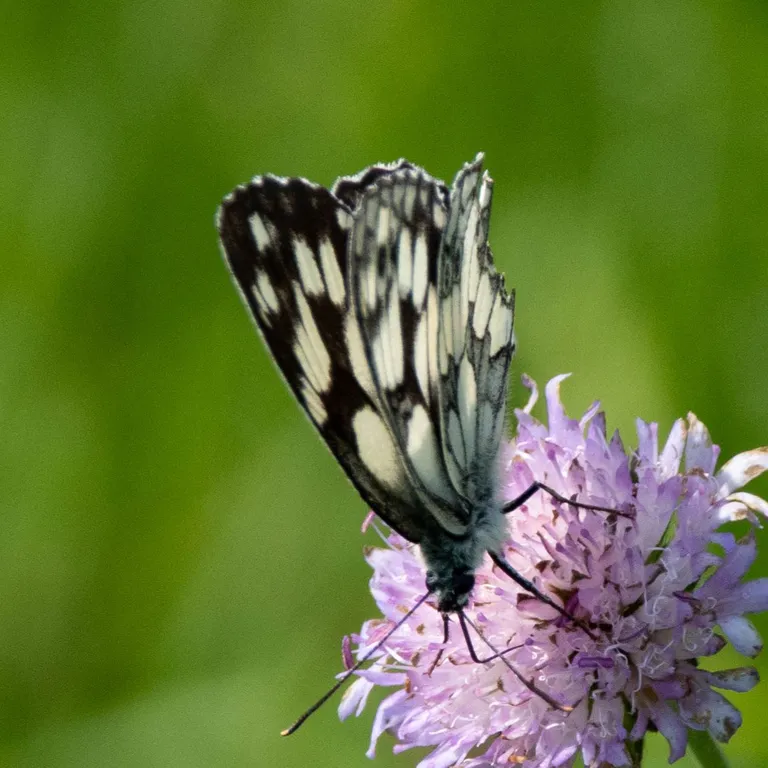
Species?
Melanargia galathea
